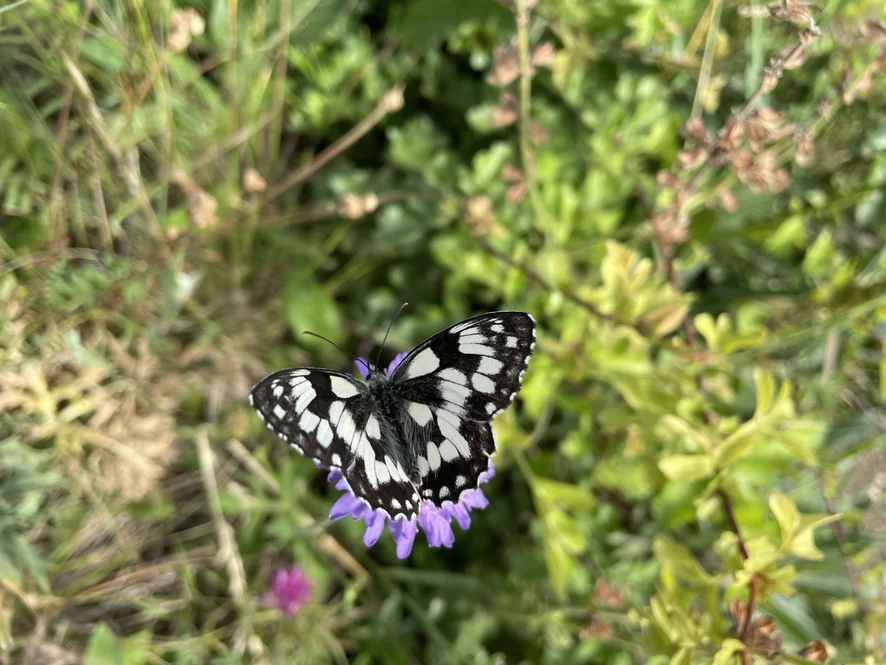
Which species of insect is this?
Melanargia galathea
